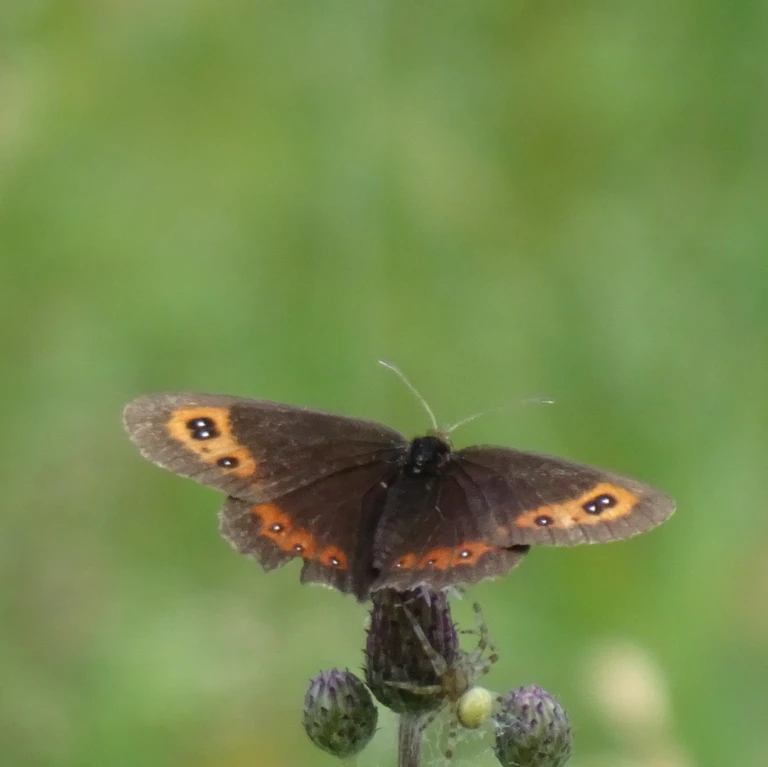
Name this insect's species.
Erebia aethiops
